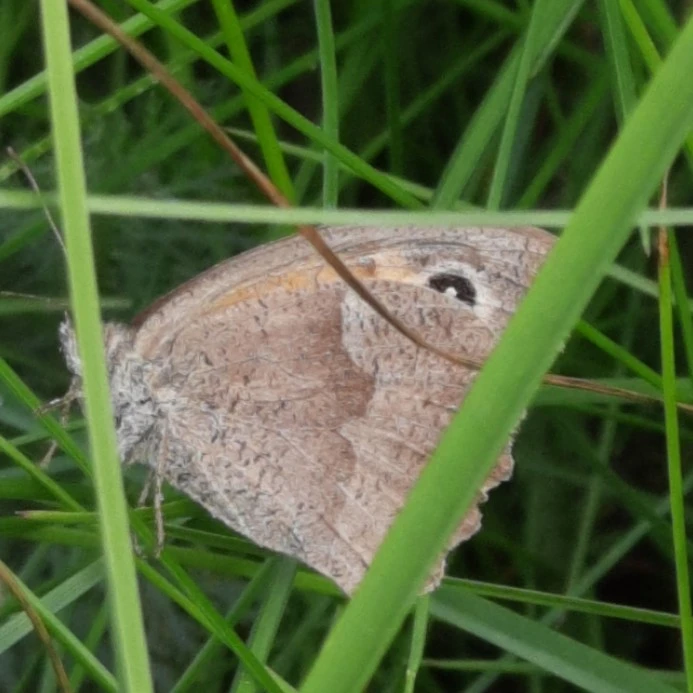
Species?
Maniola jurtina
